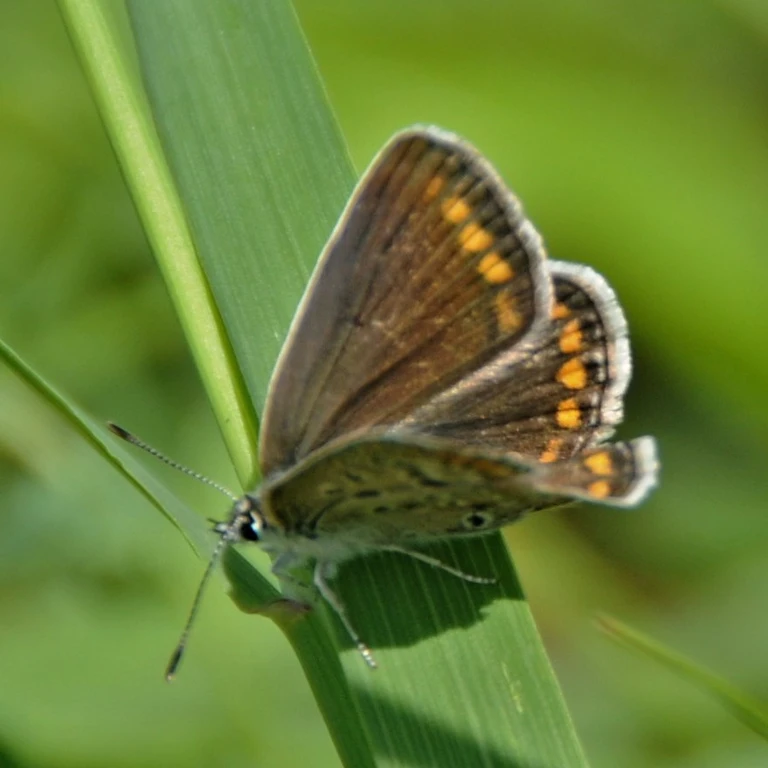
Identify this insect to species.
Polyommatus icarus
